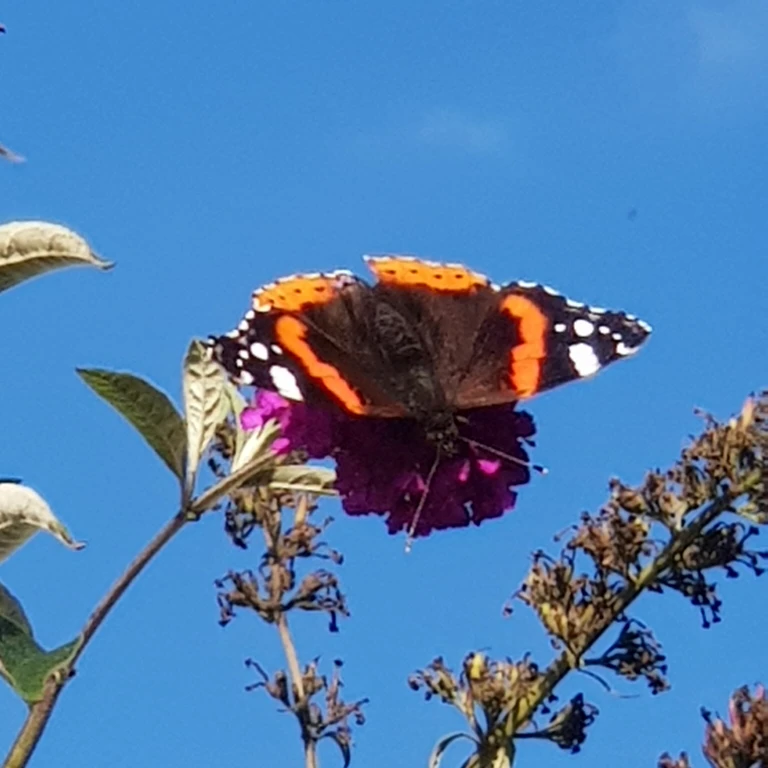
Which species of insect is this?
Vanessa atalanta
